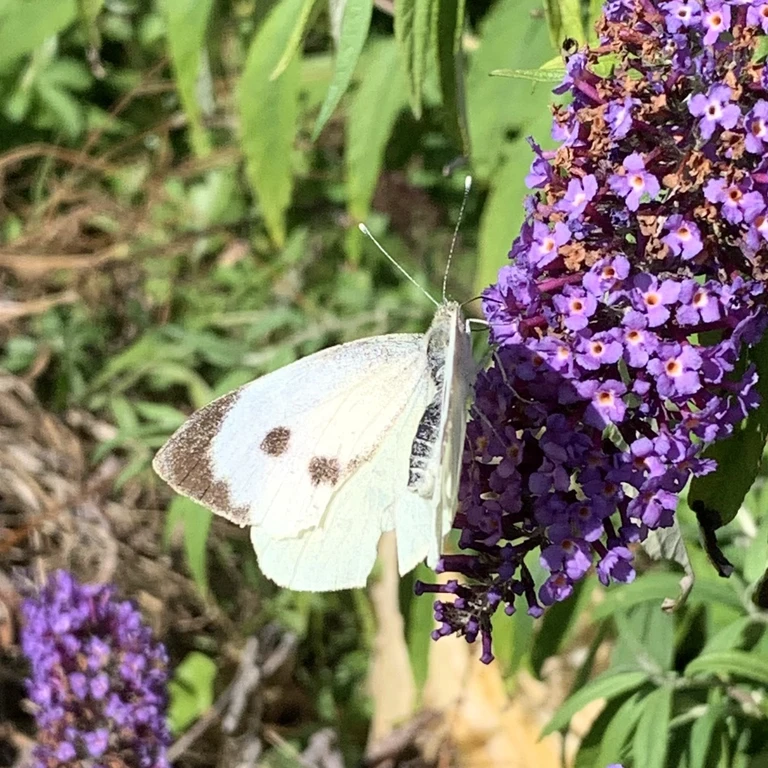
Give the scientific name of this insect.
Pieris brassicae
